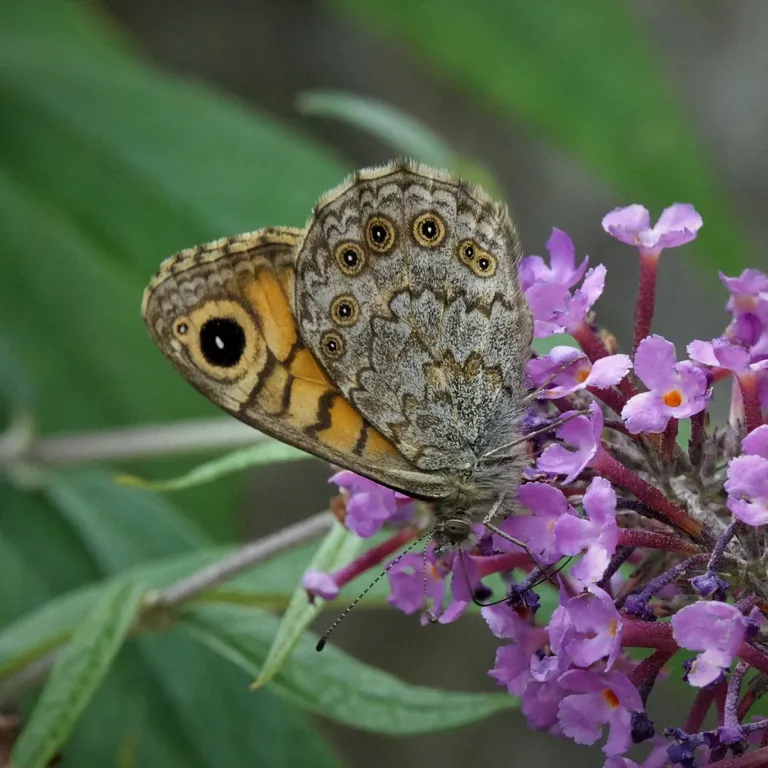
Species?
Lasiommata megera (also Pararge megera)
